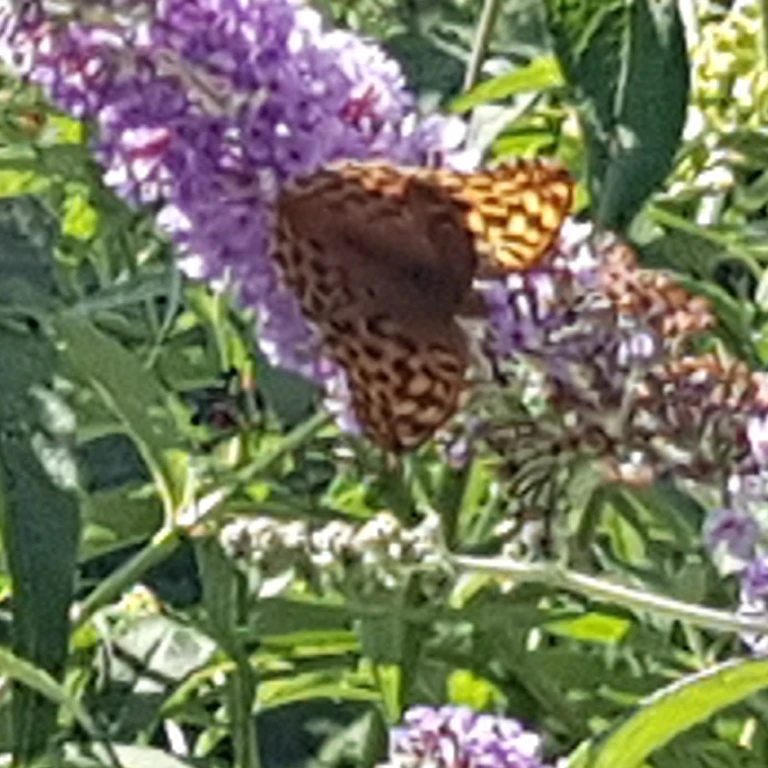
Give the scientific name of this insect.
Argynnis paphia
